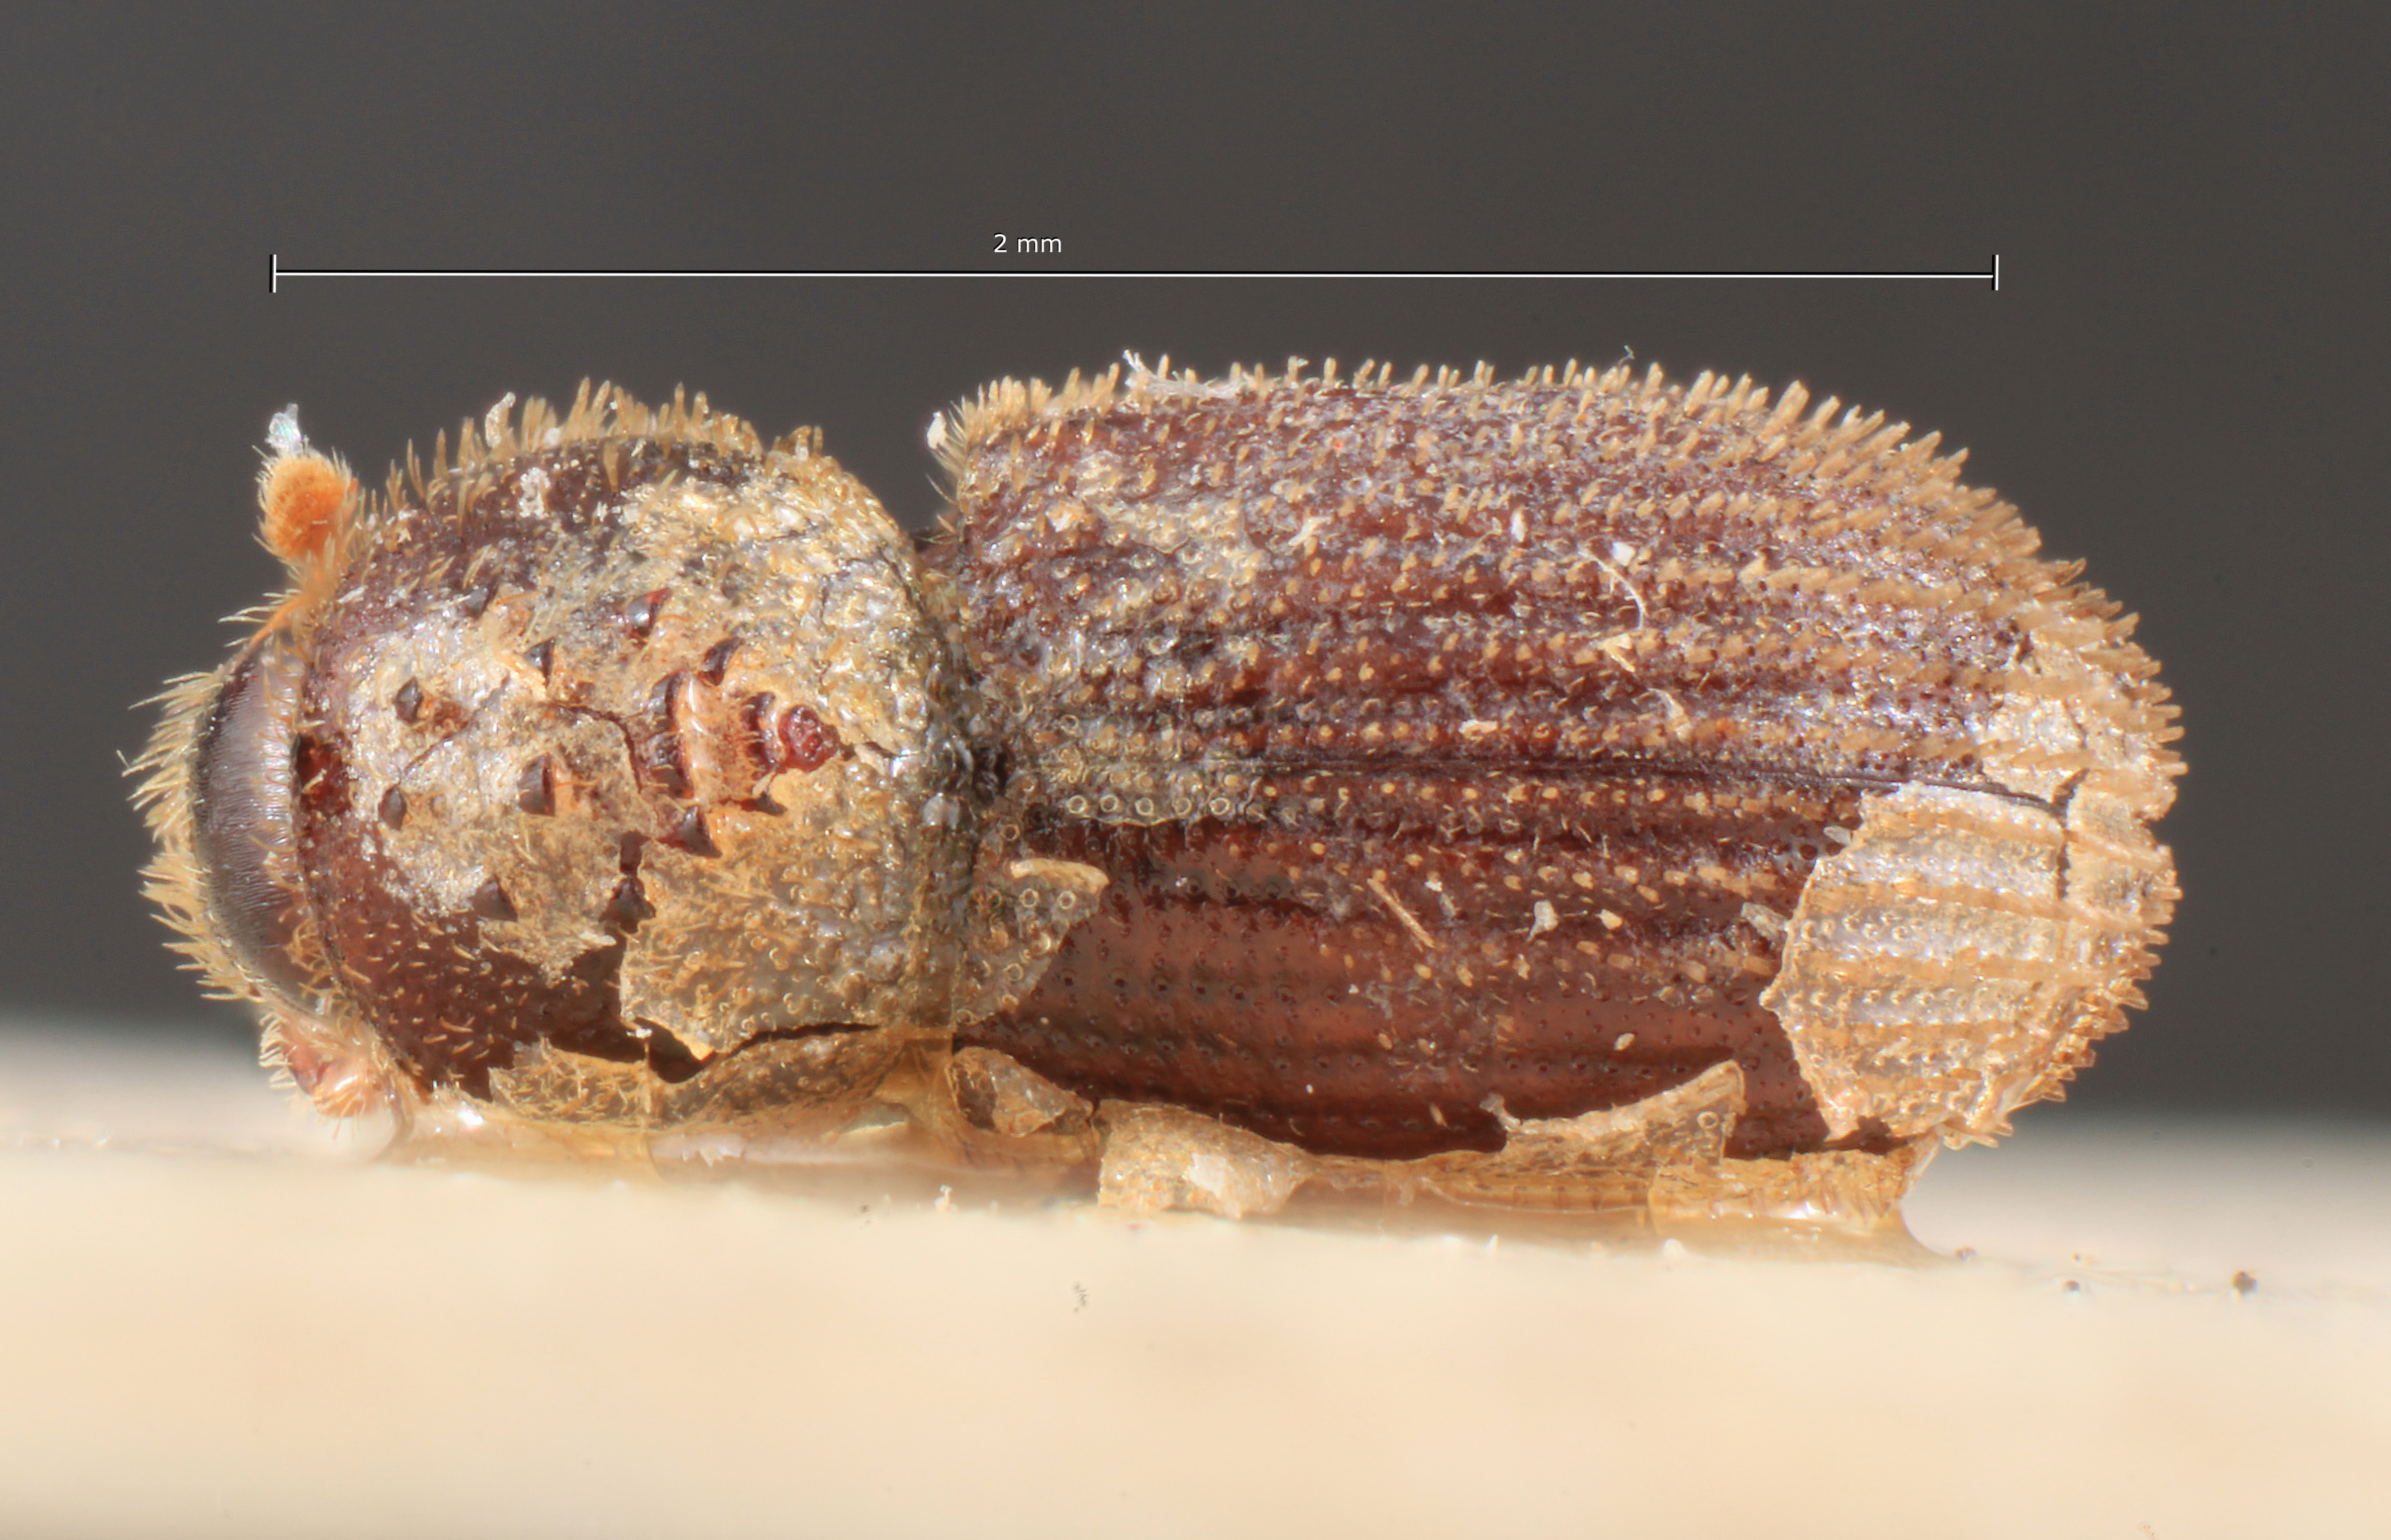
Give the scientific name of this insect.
Cryphalus acaciae
